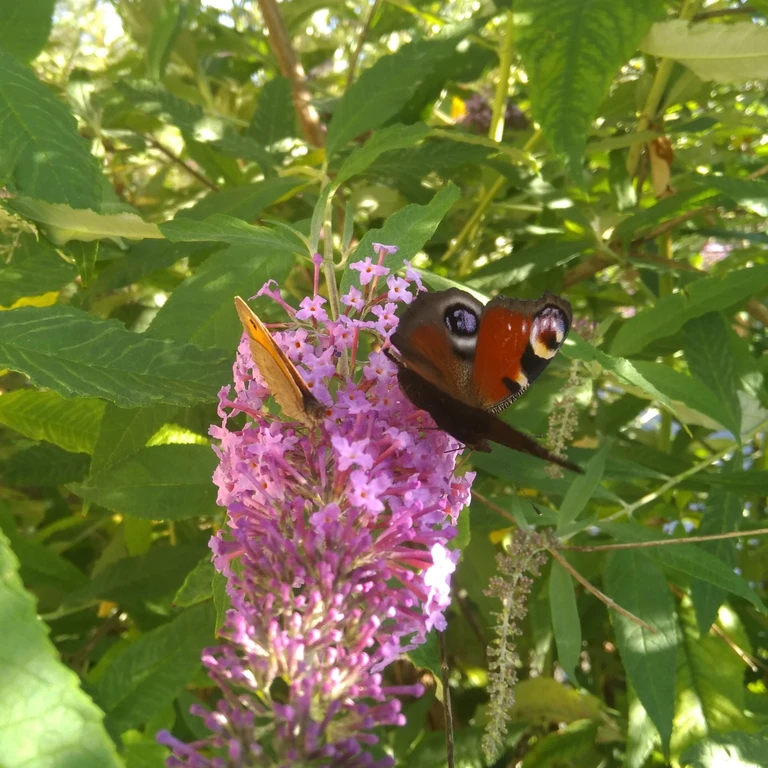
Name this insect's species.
Maniola jurtina
